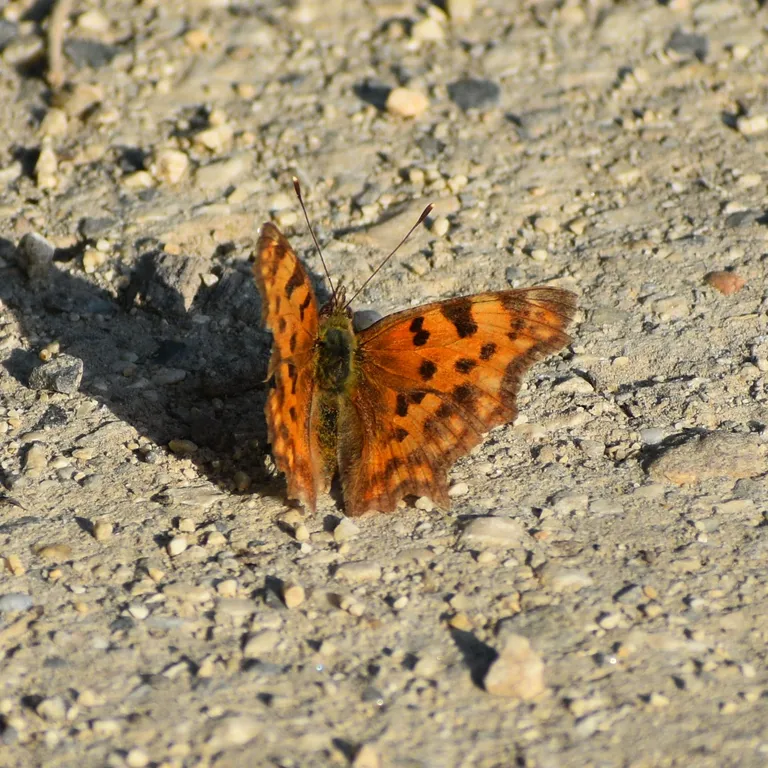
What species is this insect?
Polygonia c-album
